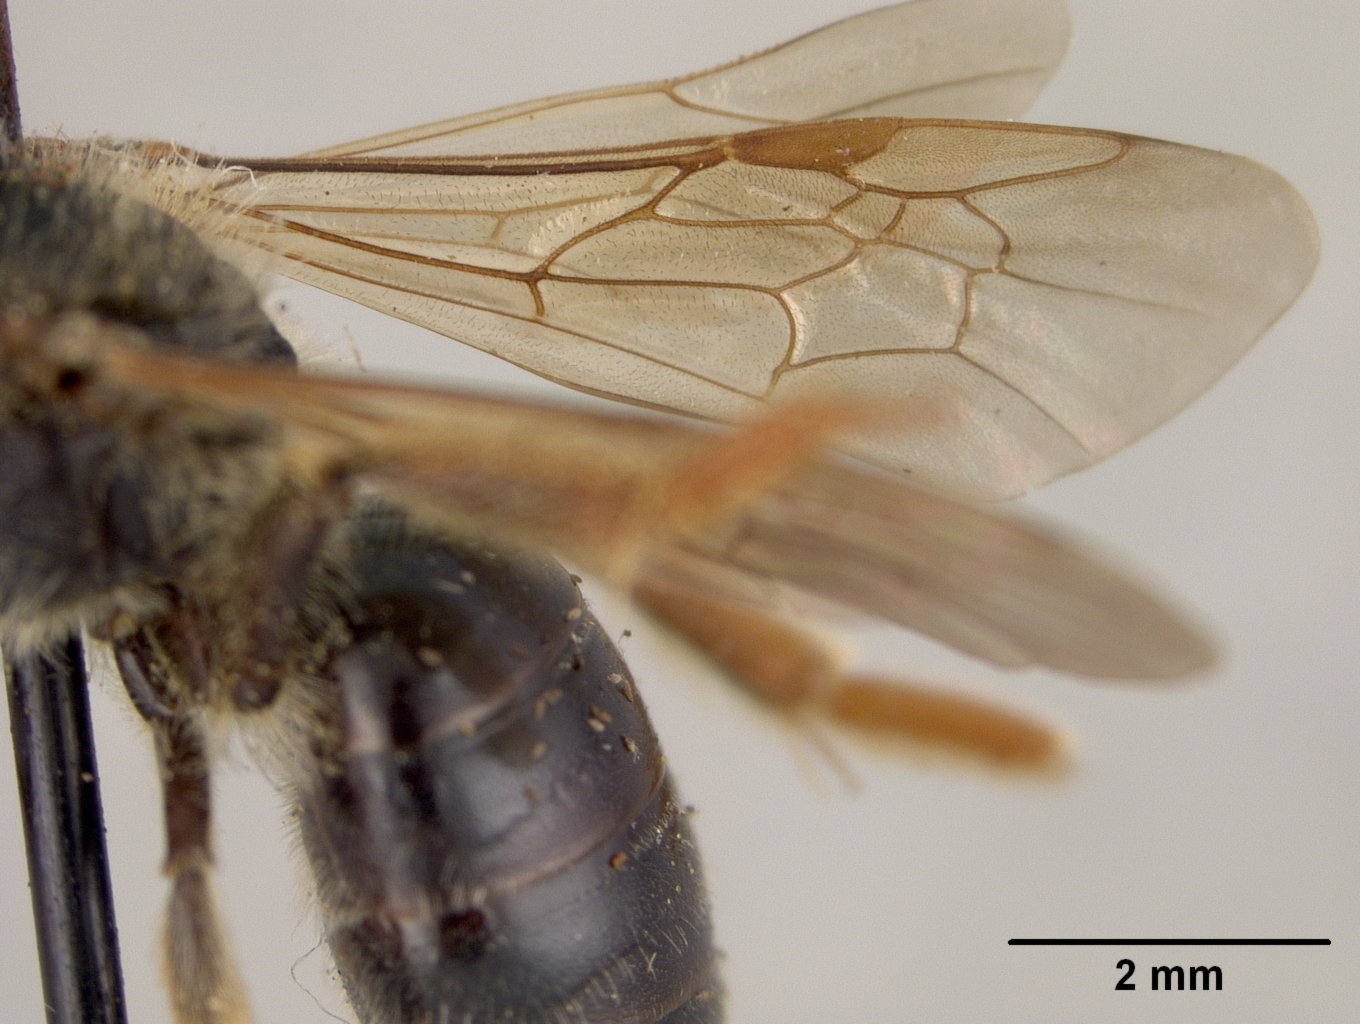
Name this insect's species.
Andrena arenakensis
